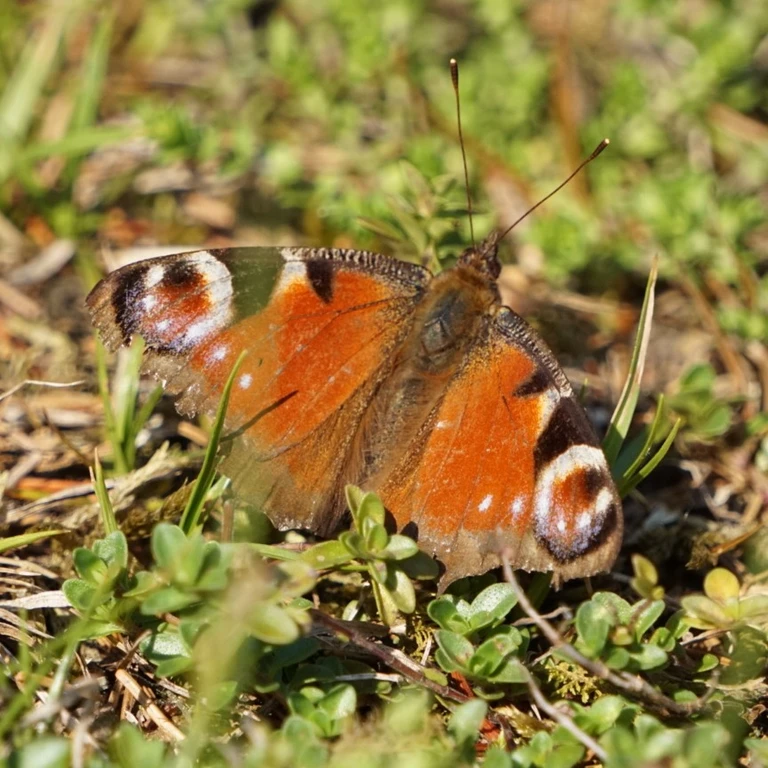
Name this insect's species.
Aglais io
